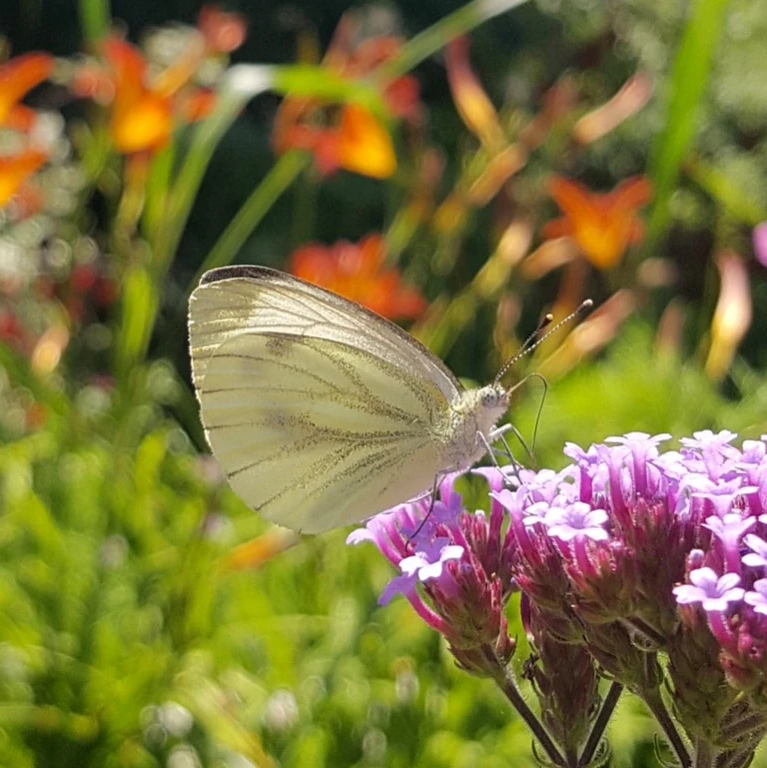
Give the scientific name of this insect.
Pieris napi
